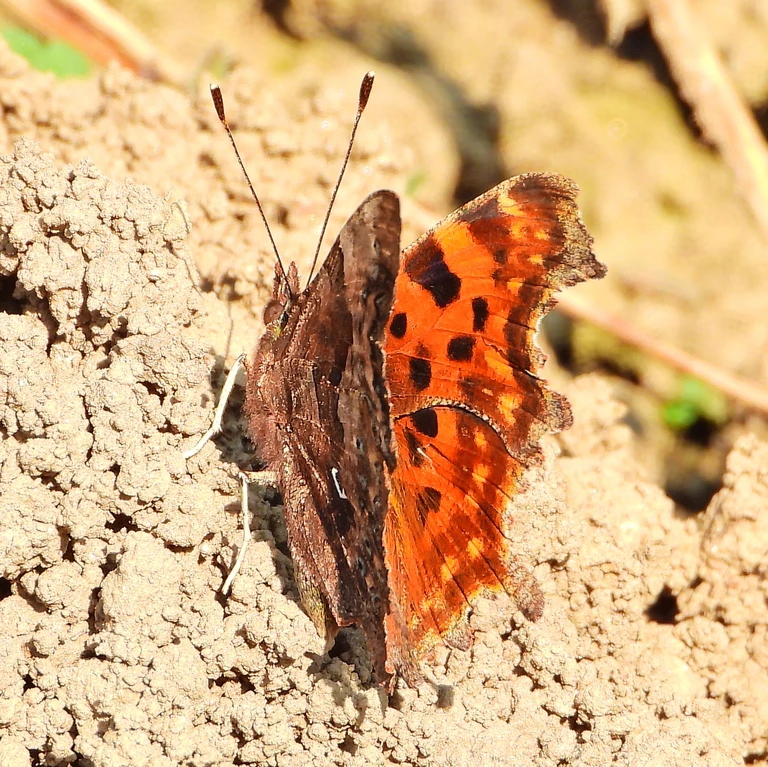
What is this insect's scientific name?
Polygonia c-album
